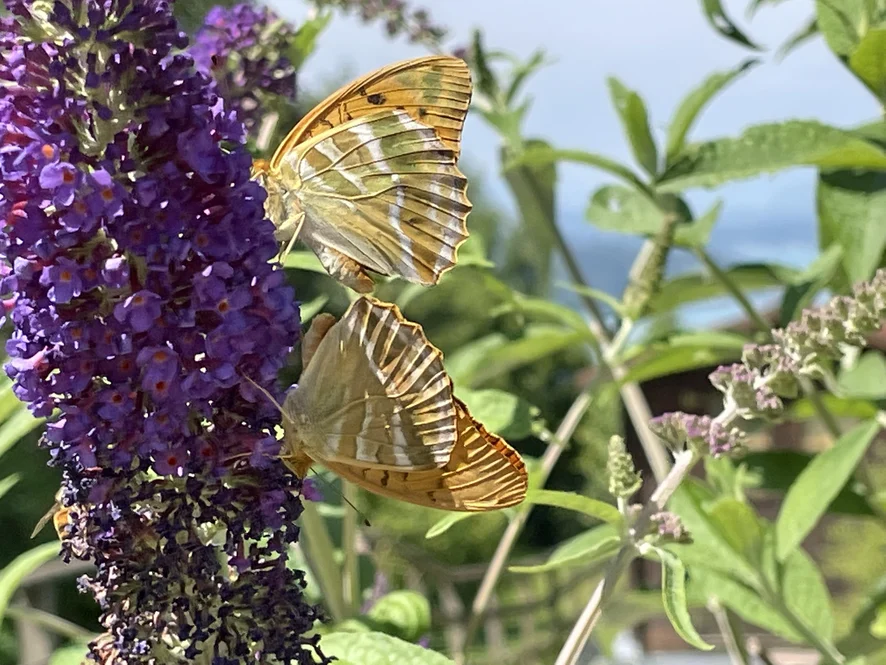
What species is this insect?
Argynnis paphia
